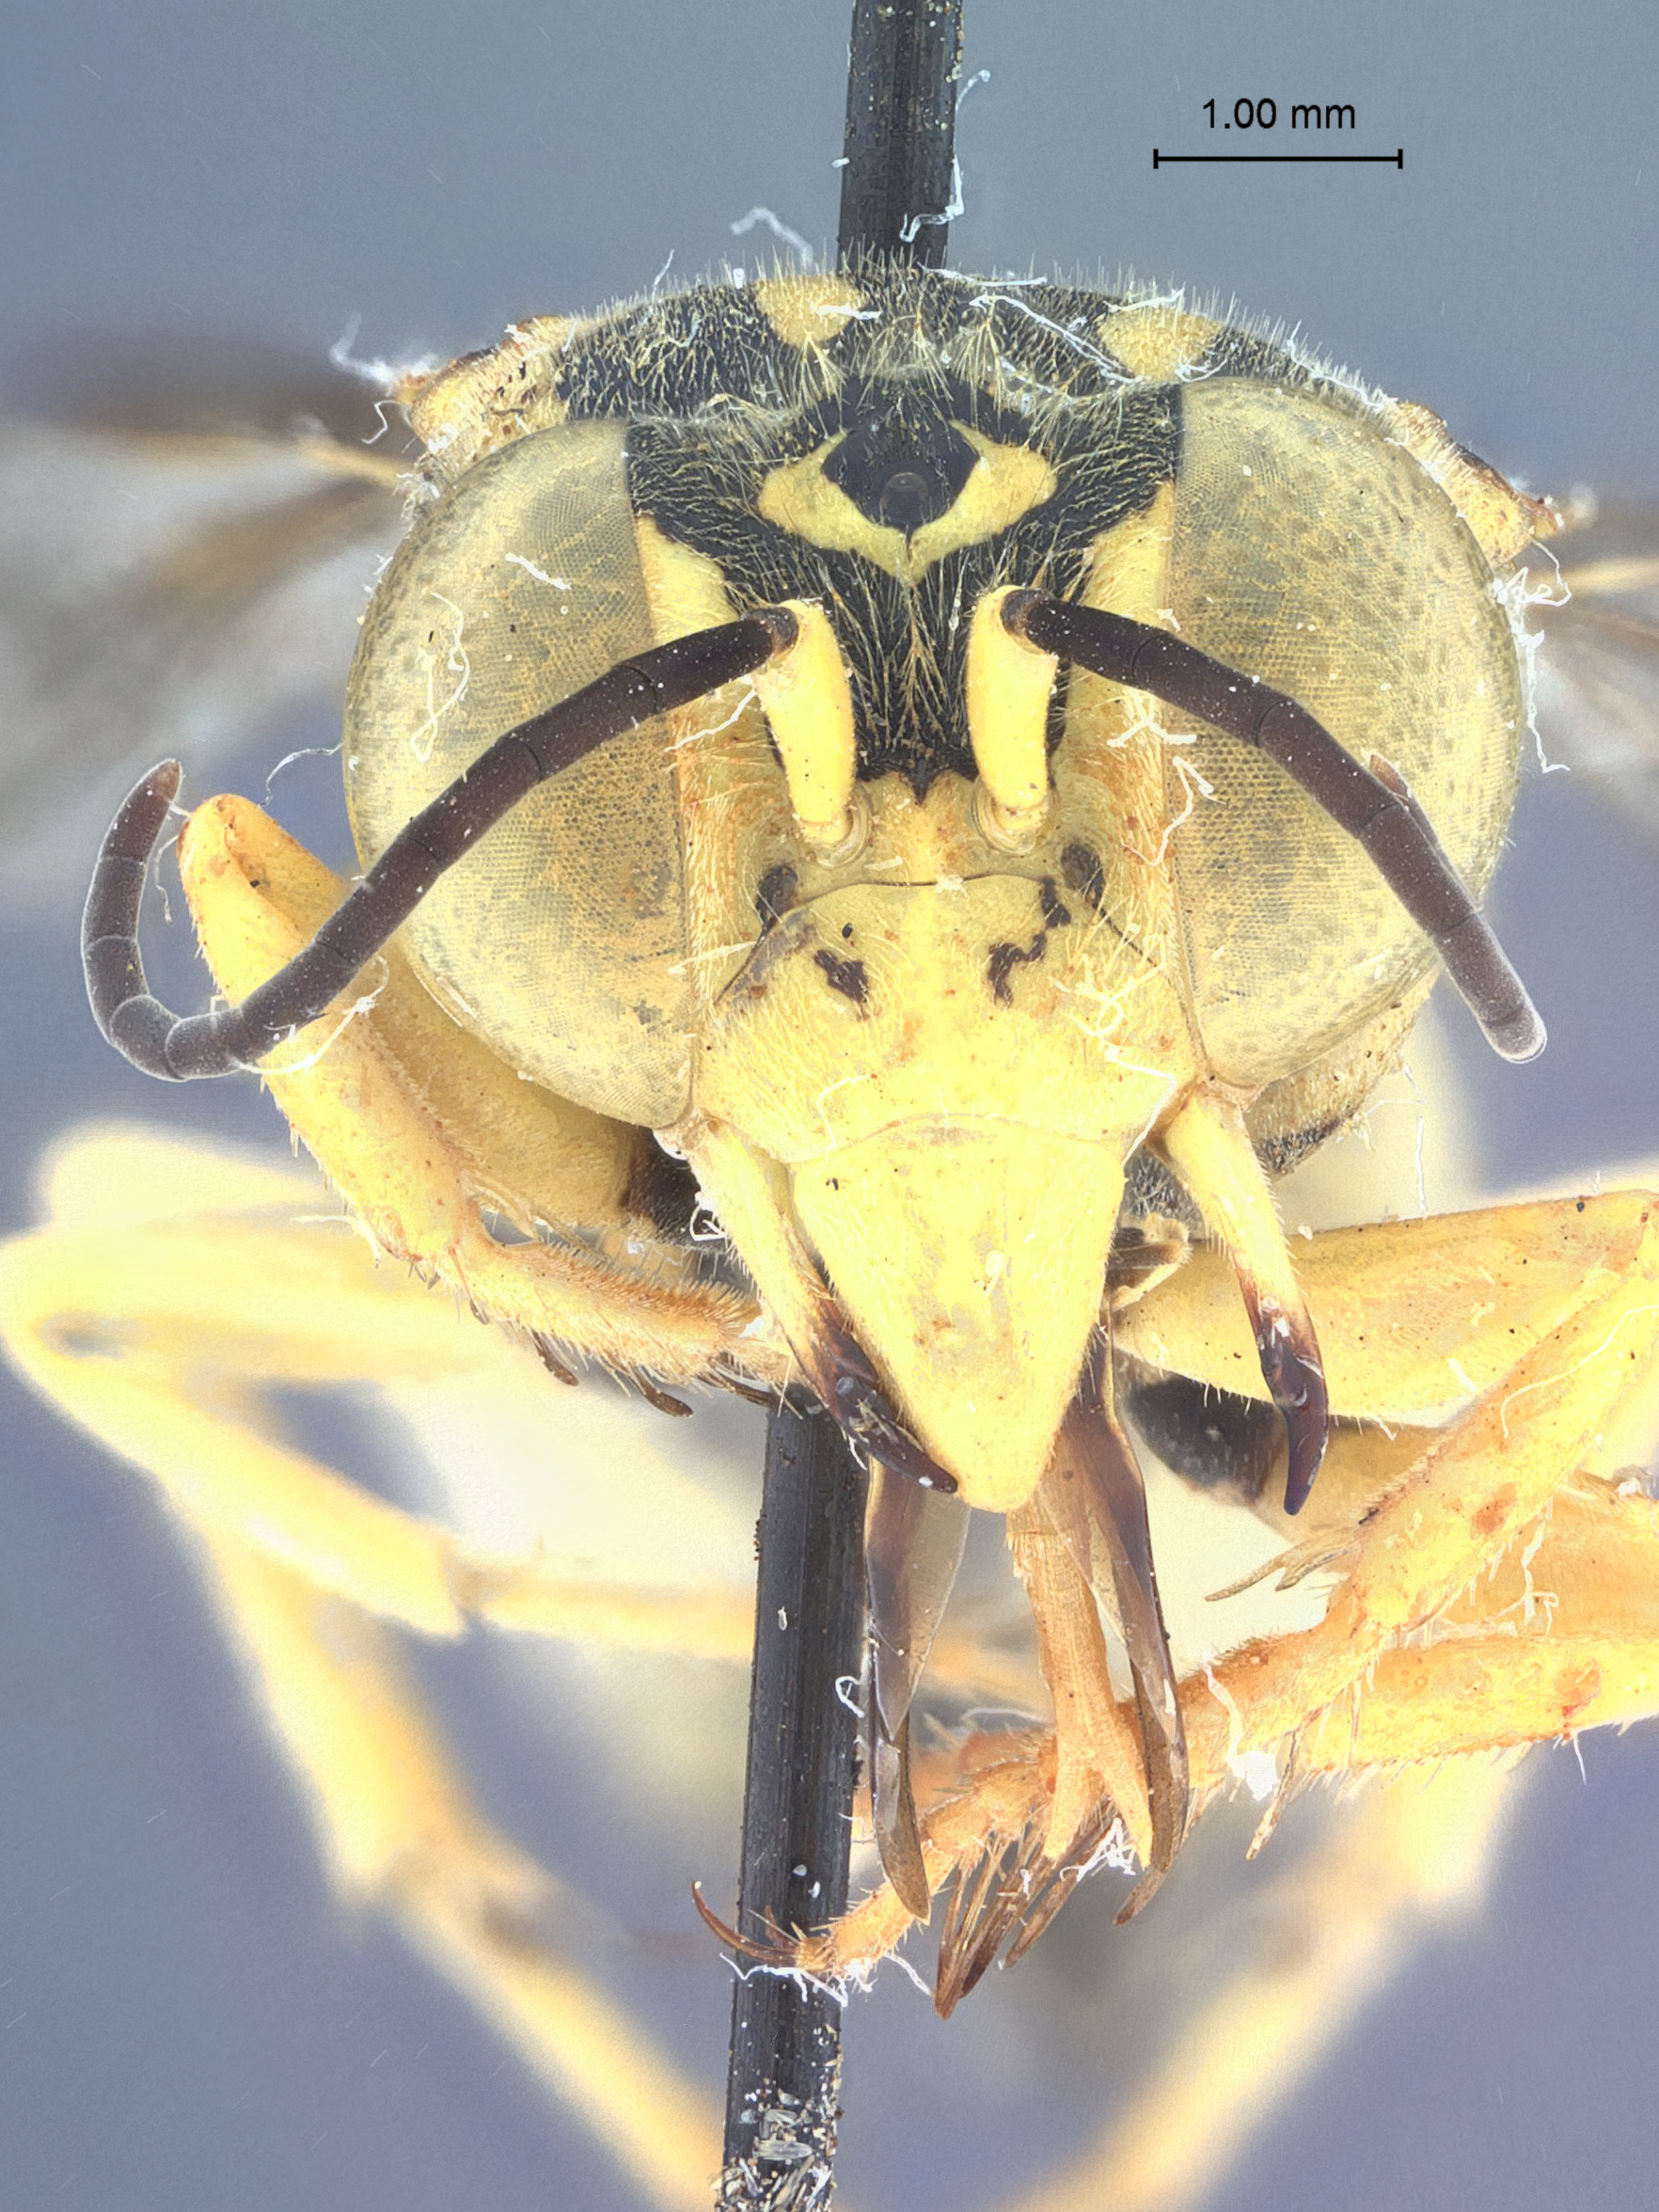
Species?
Stictiella evansi
